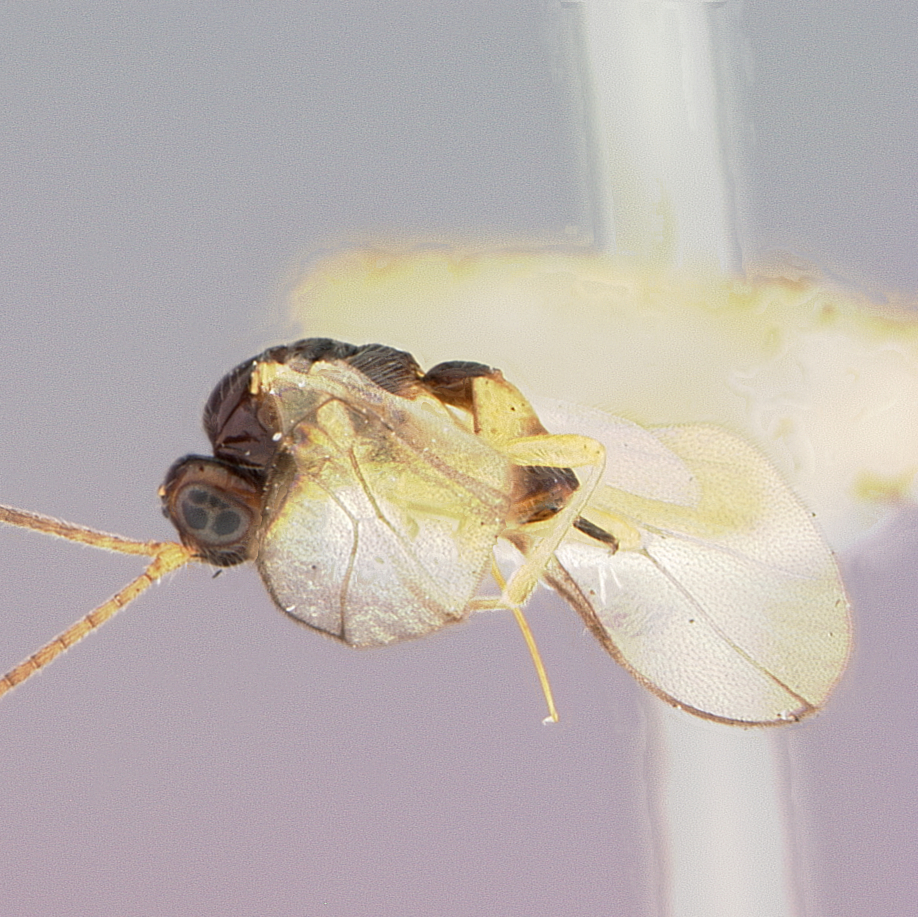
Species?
Opius virentis
